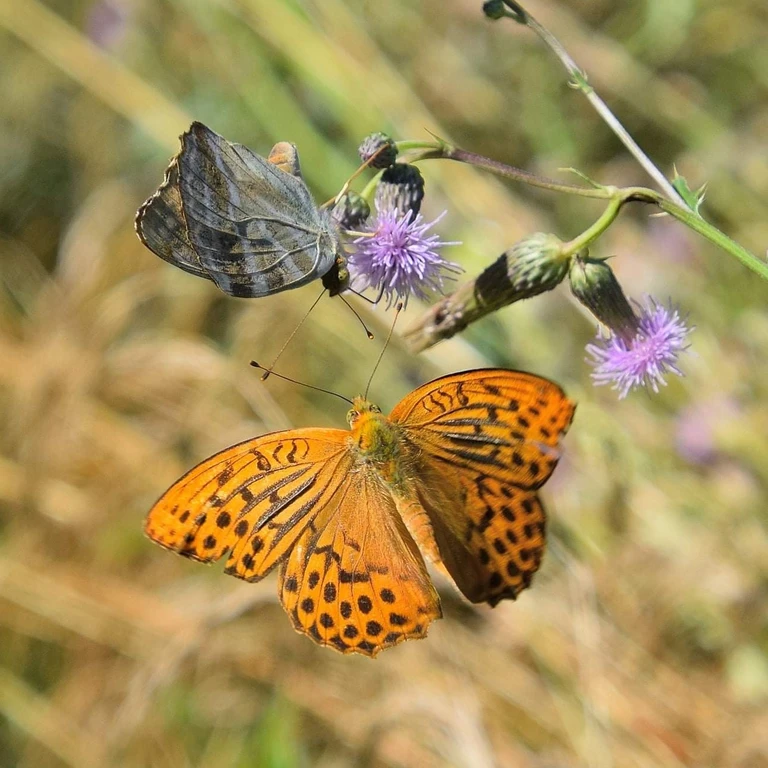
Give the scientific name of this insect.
Argynnis paphia
